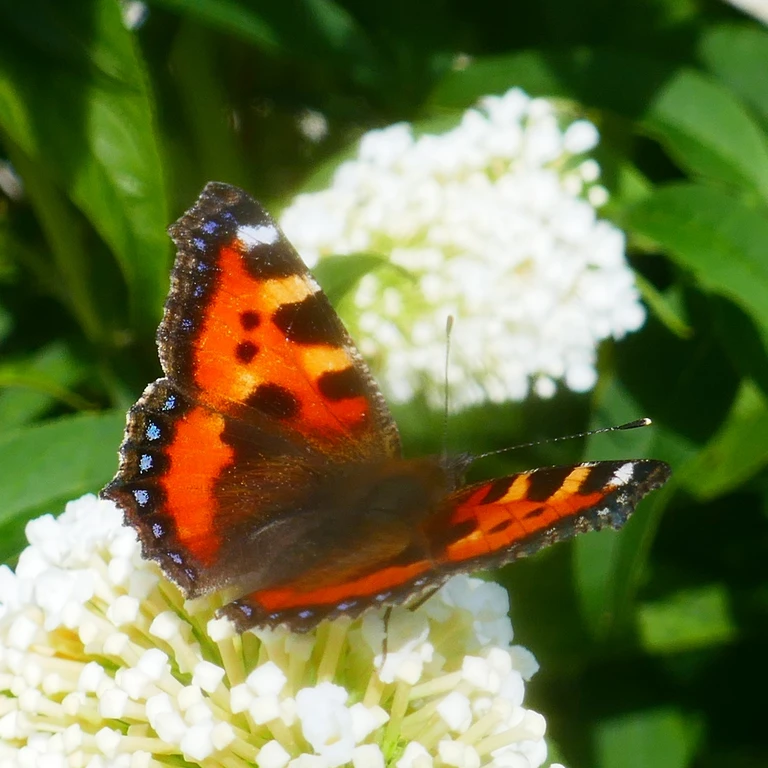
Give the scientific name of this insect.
Aglais urticae
